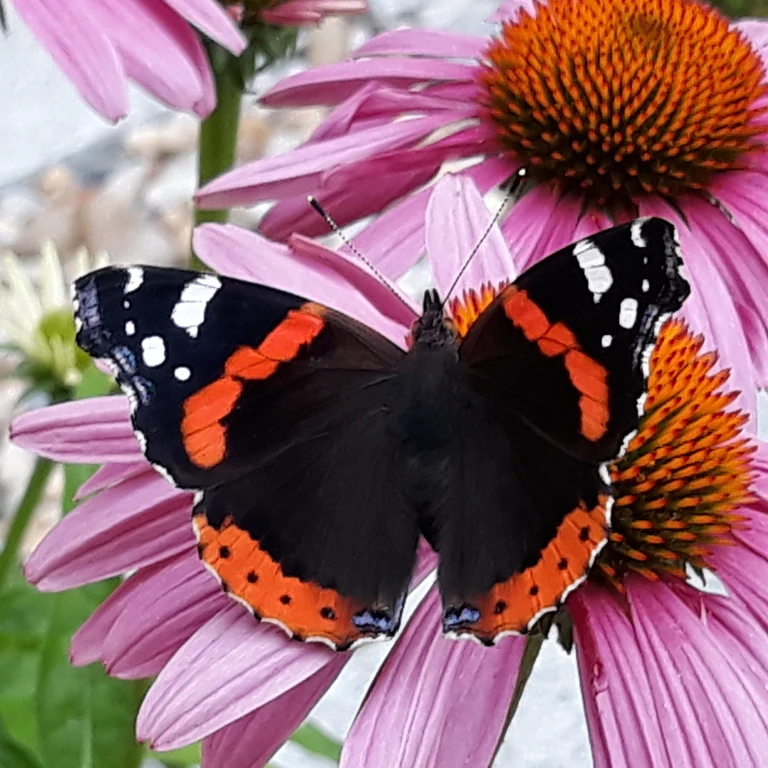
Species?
Vanessa atalanta
